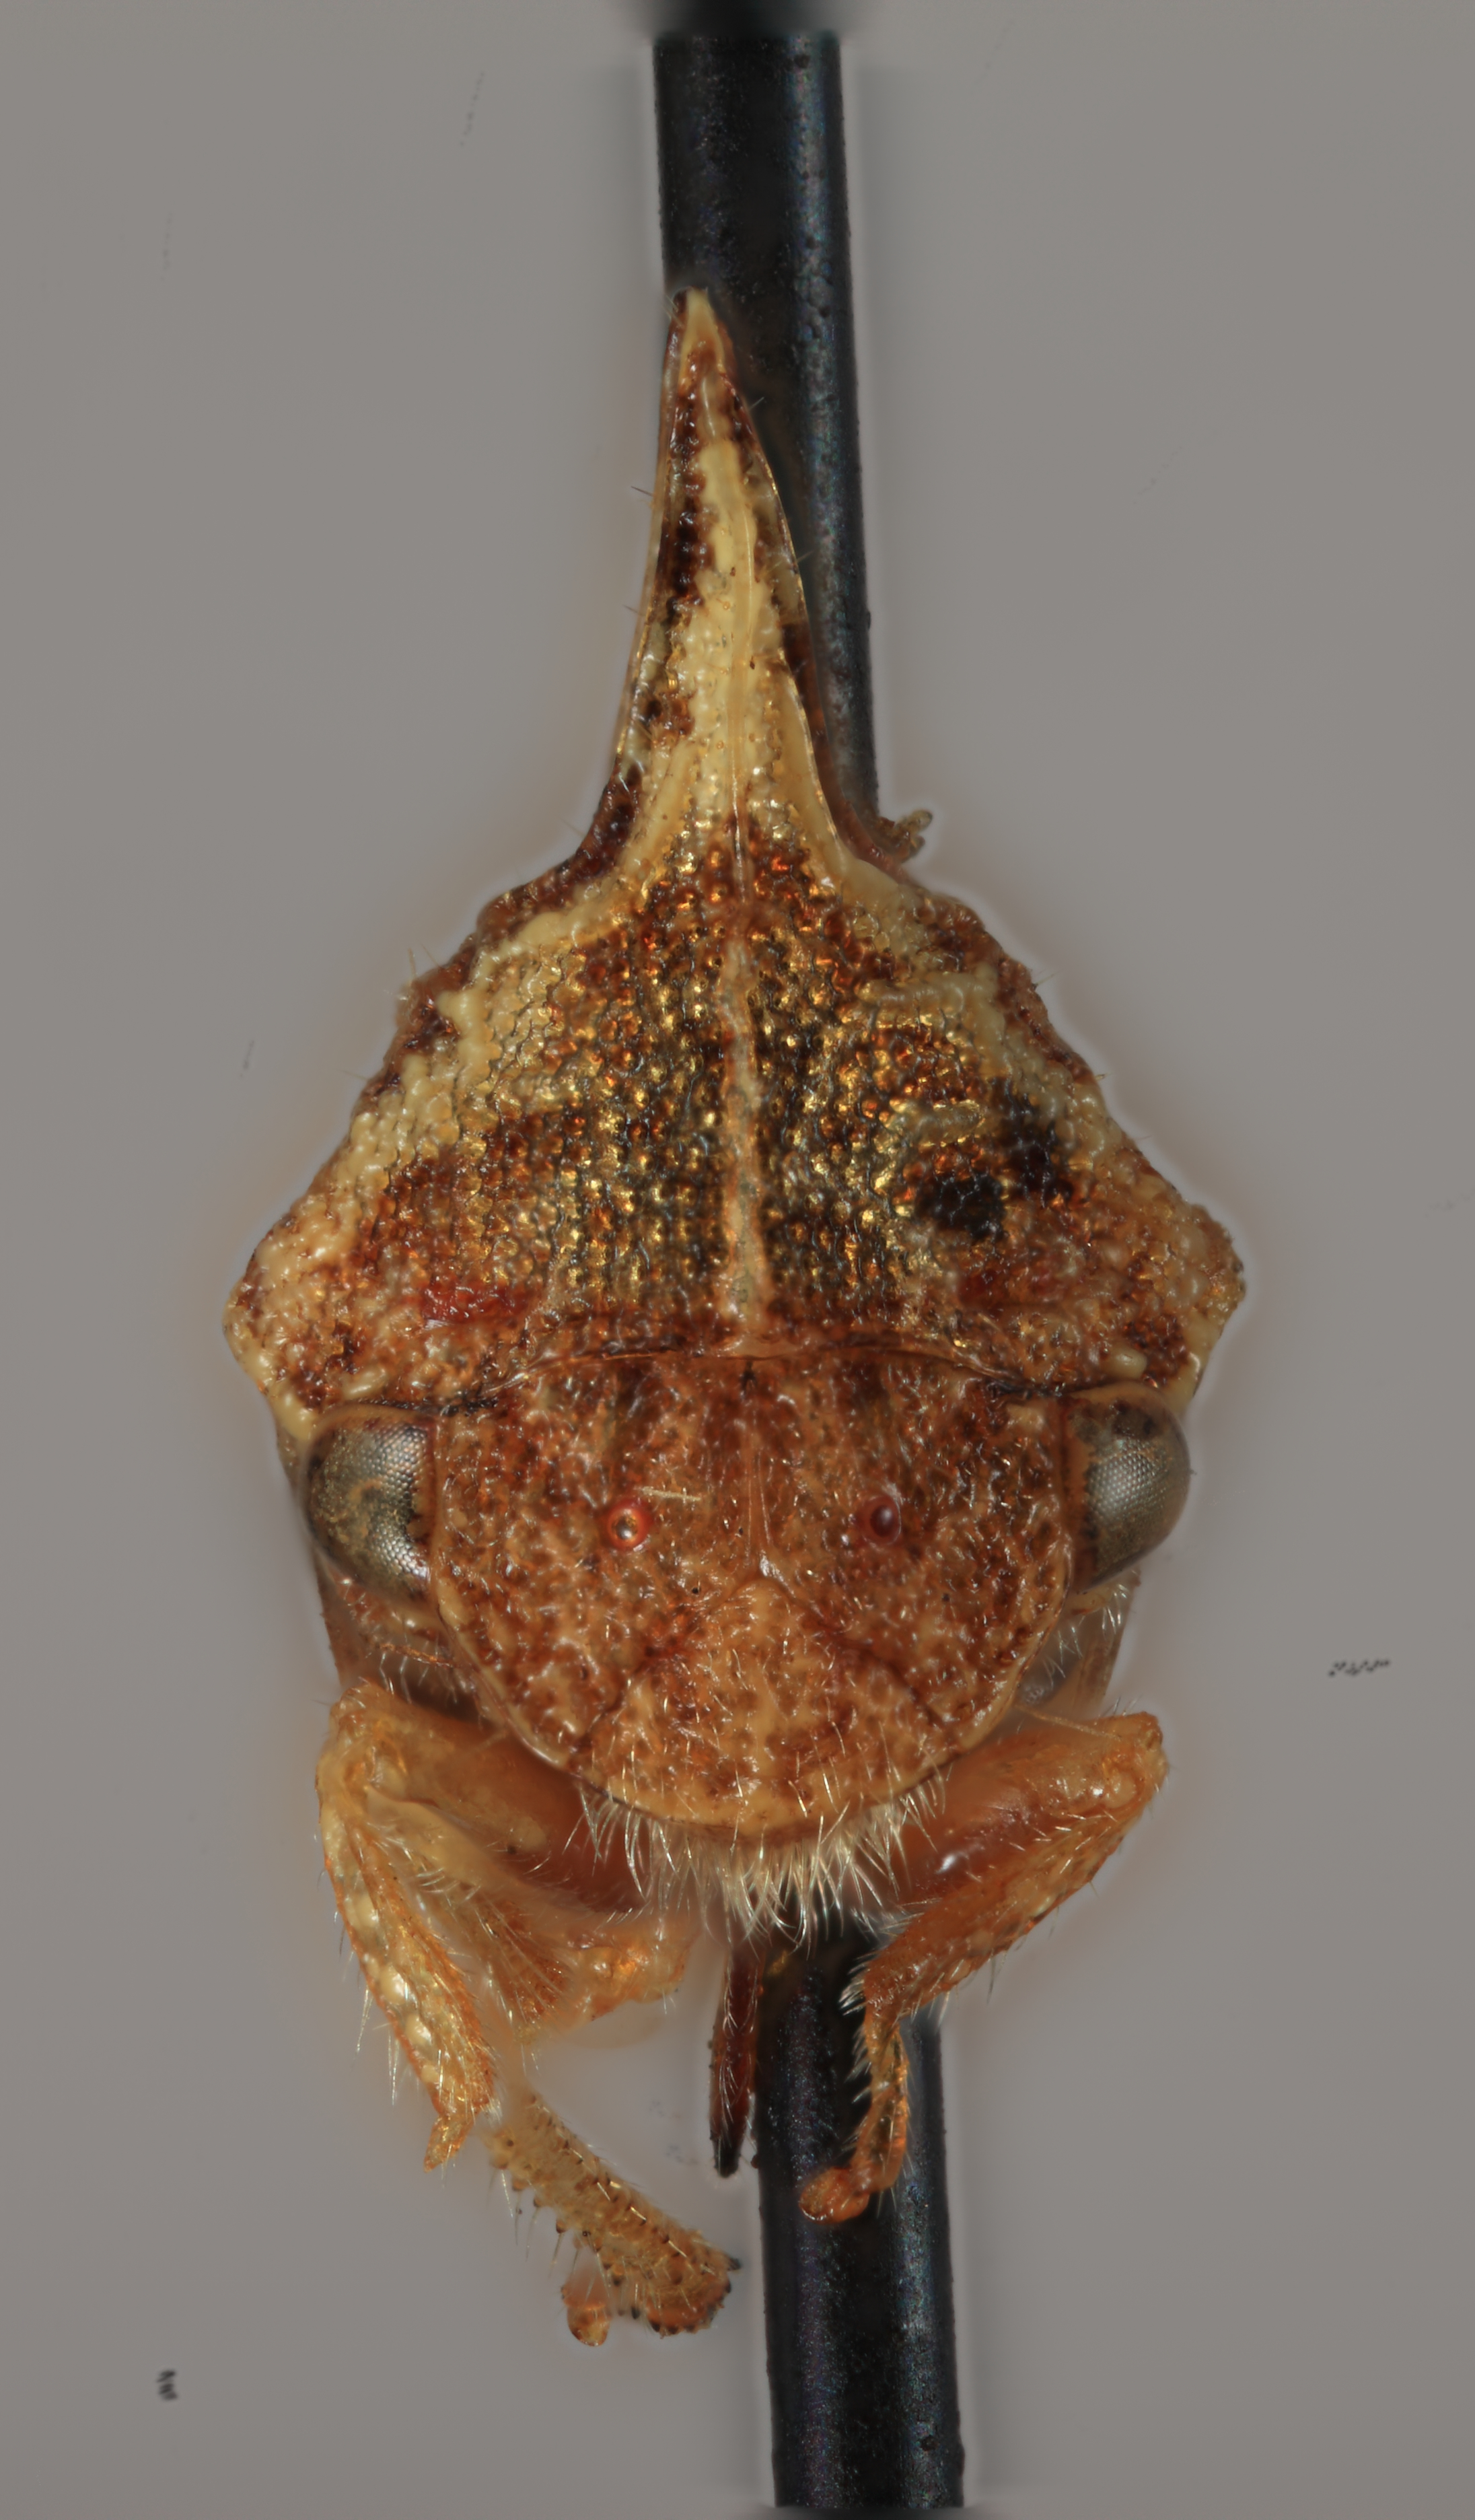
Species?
Publilia erecta
